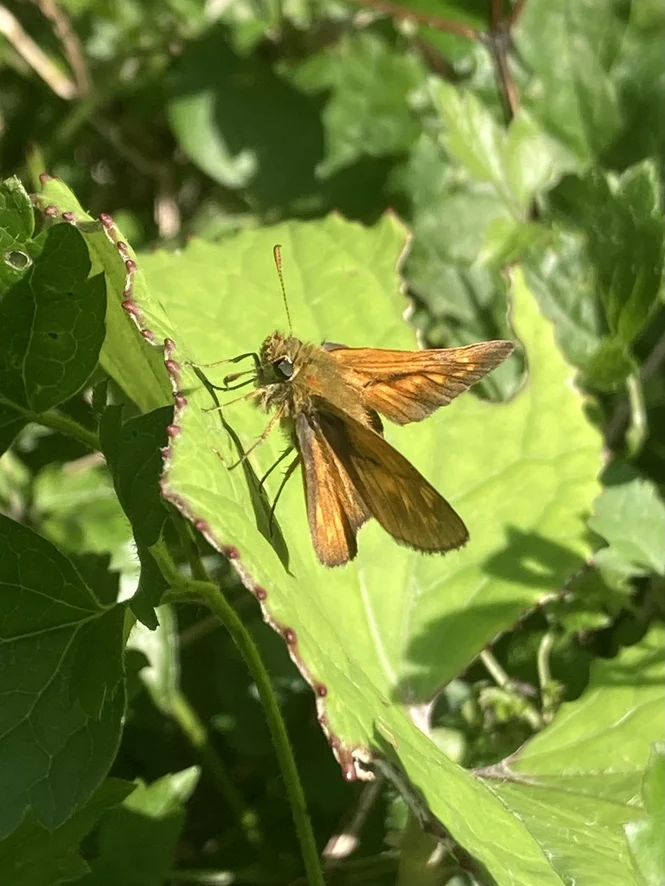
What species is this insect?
Ochlodes sylvanus (also Ochlodes venata)
